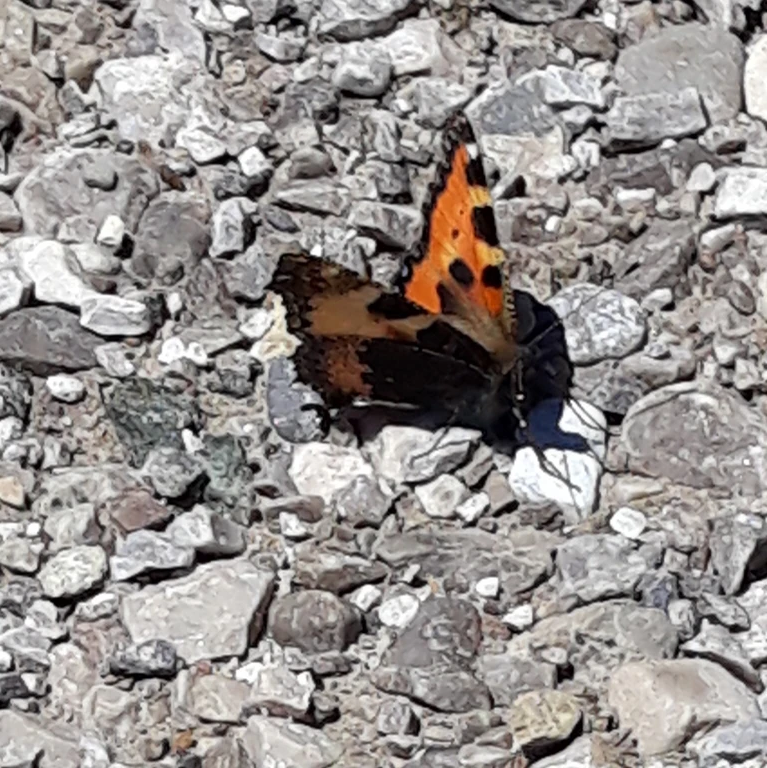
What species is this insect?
Aglais urticae
